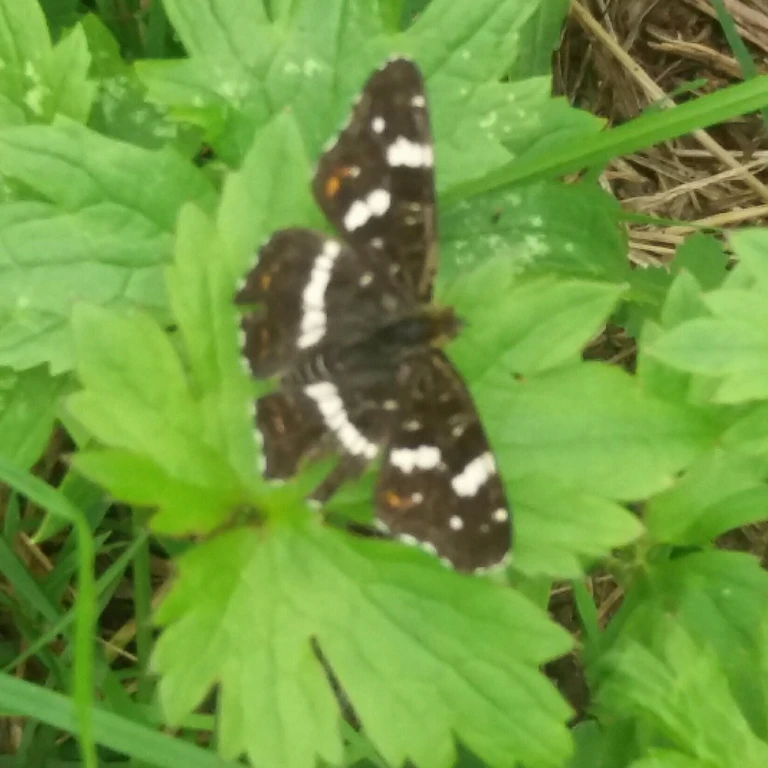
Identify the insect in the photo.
Araschnia levana
